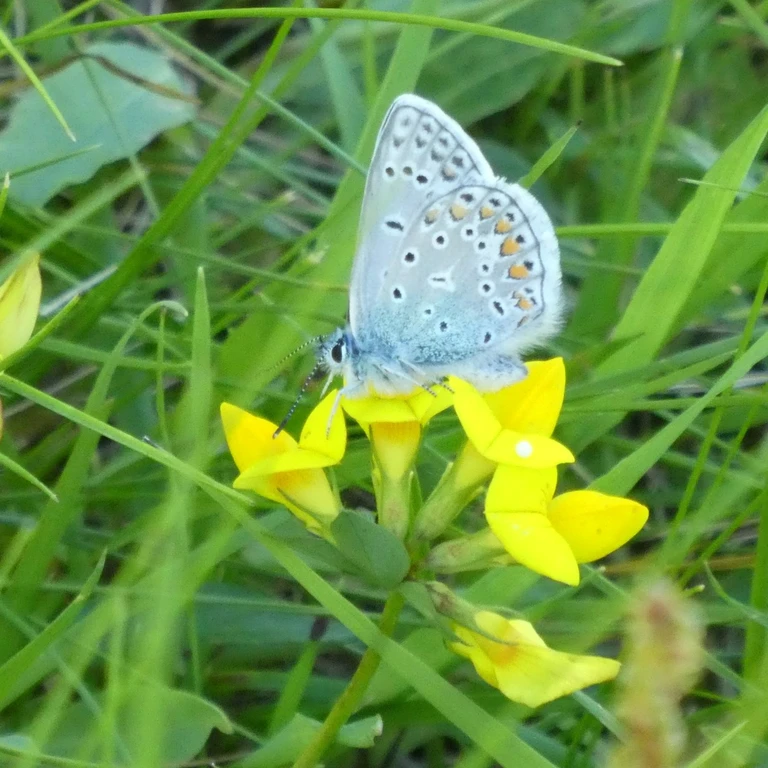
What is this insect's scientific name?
Polyommatus icarus
